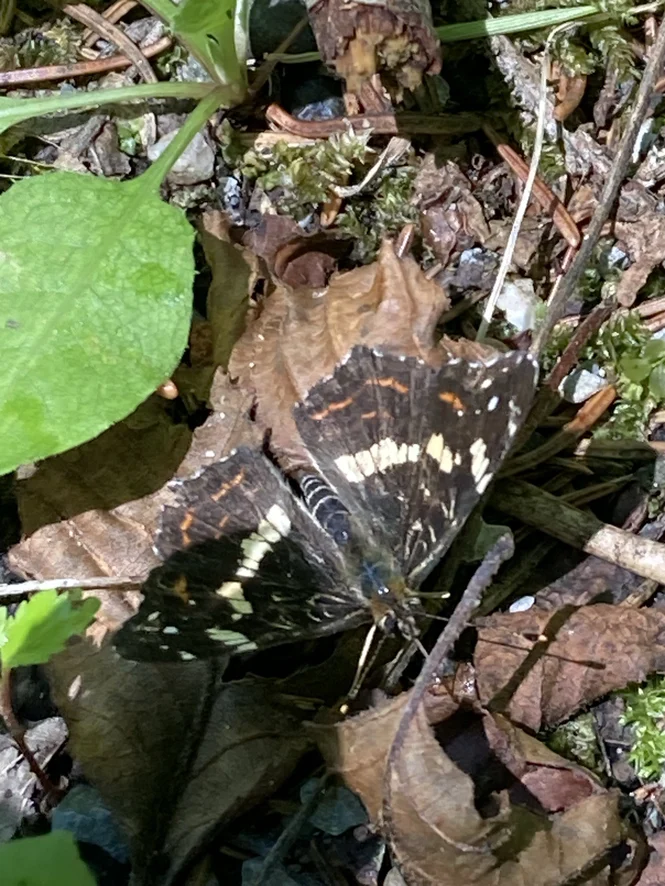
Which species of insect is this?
Araschnia levana
